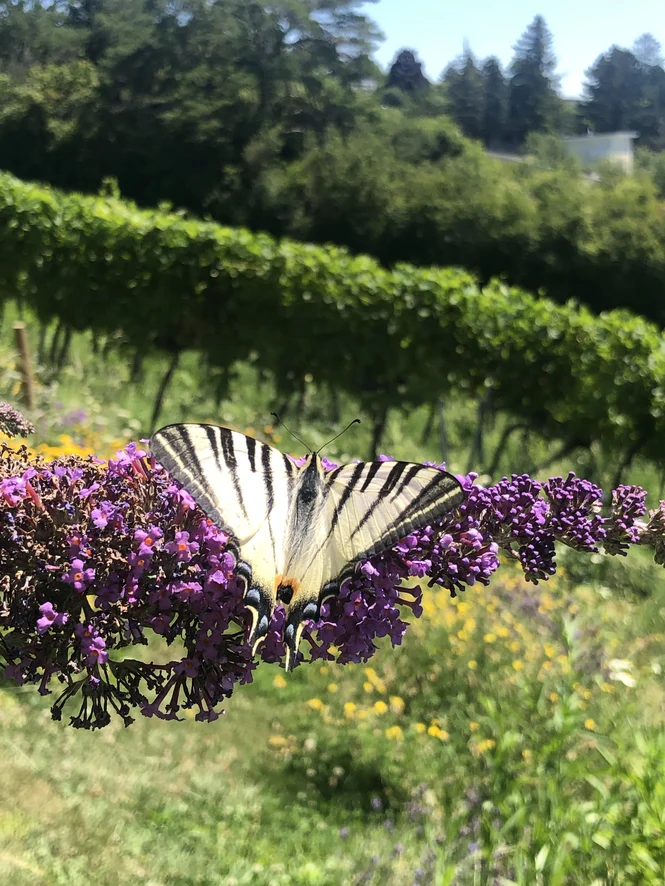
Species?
Iphiclides podalirius
